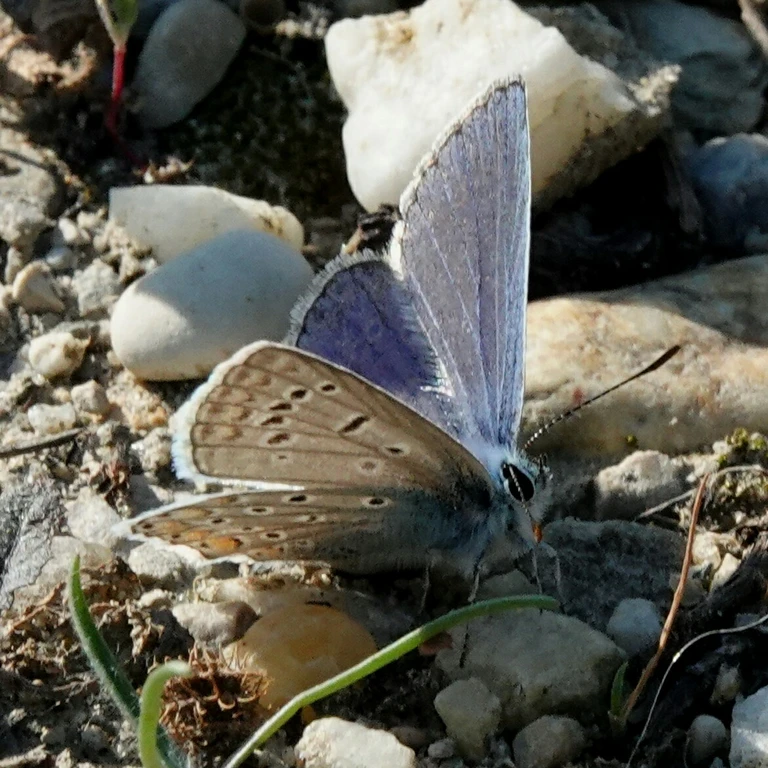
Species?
Polyommatus icarus
